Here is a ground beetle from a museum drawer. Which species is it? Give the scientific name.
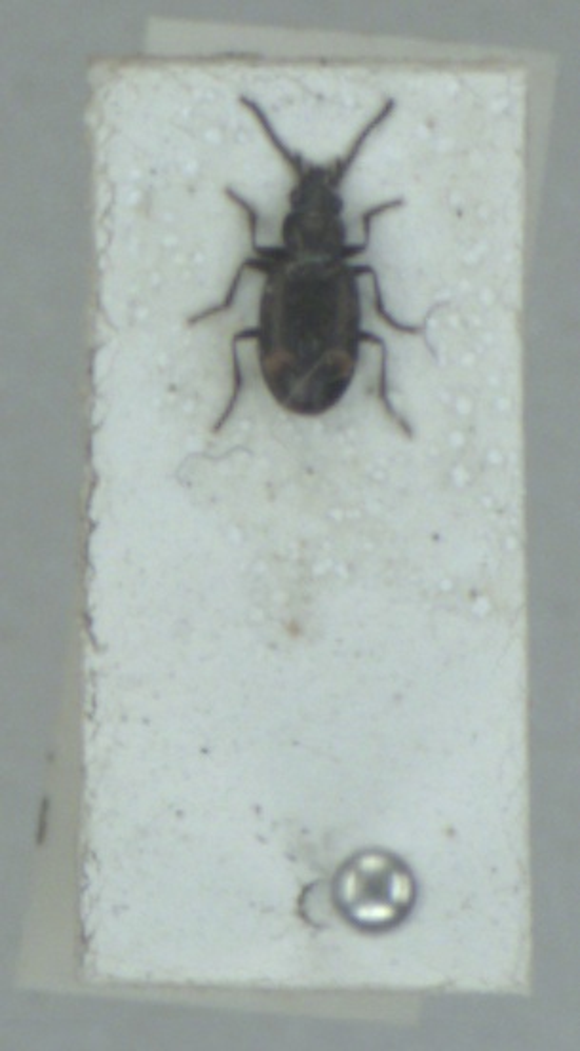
Bembidion obliquum
